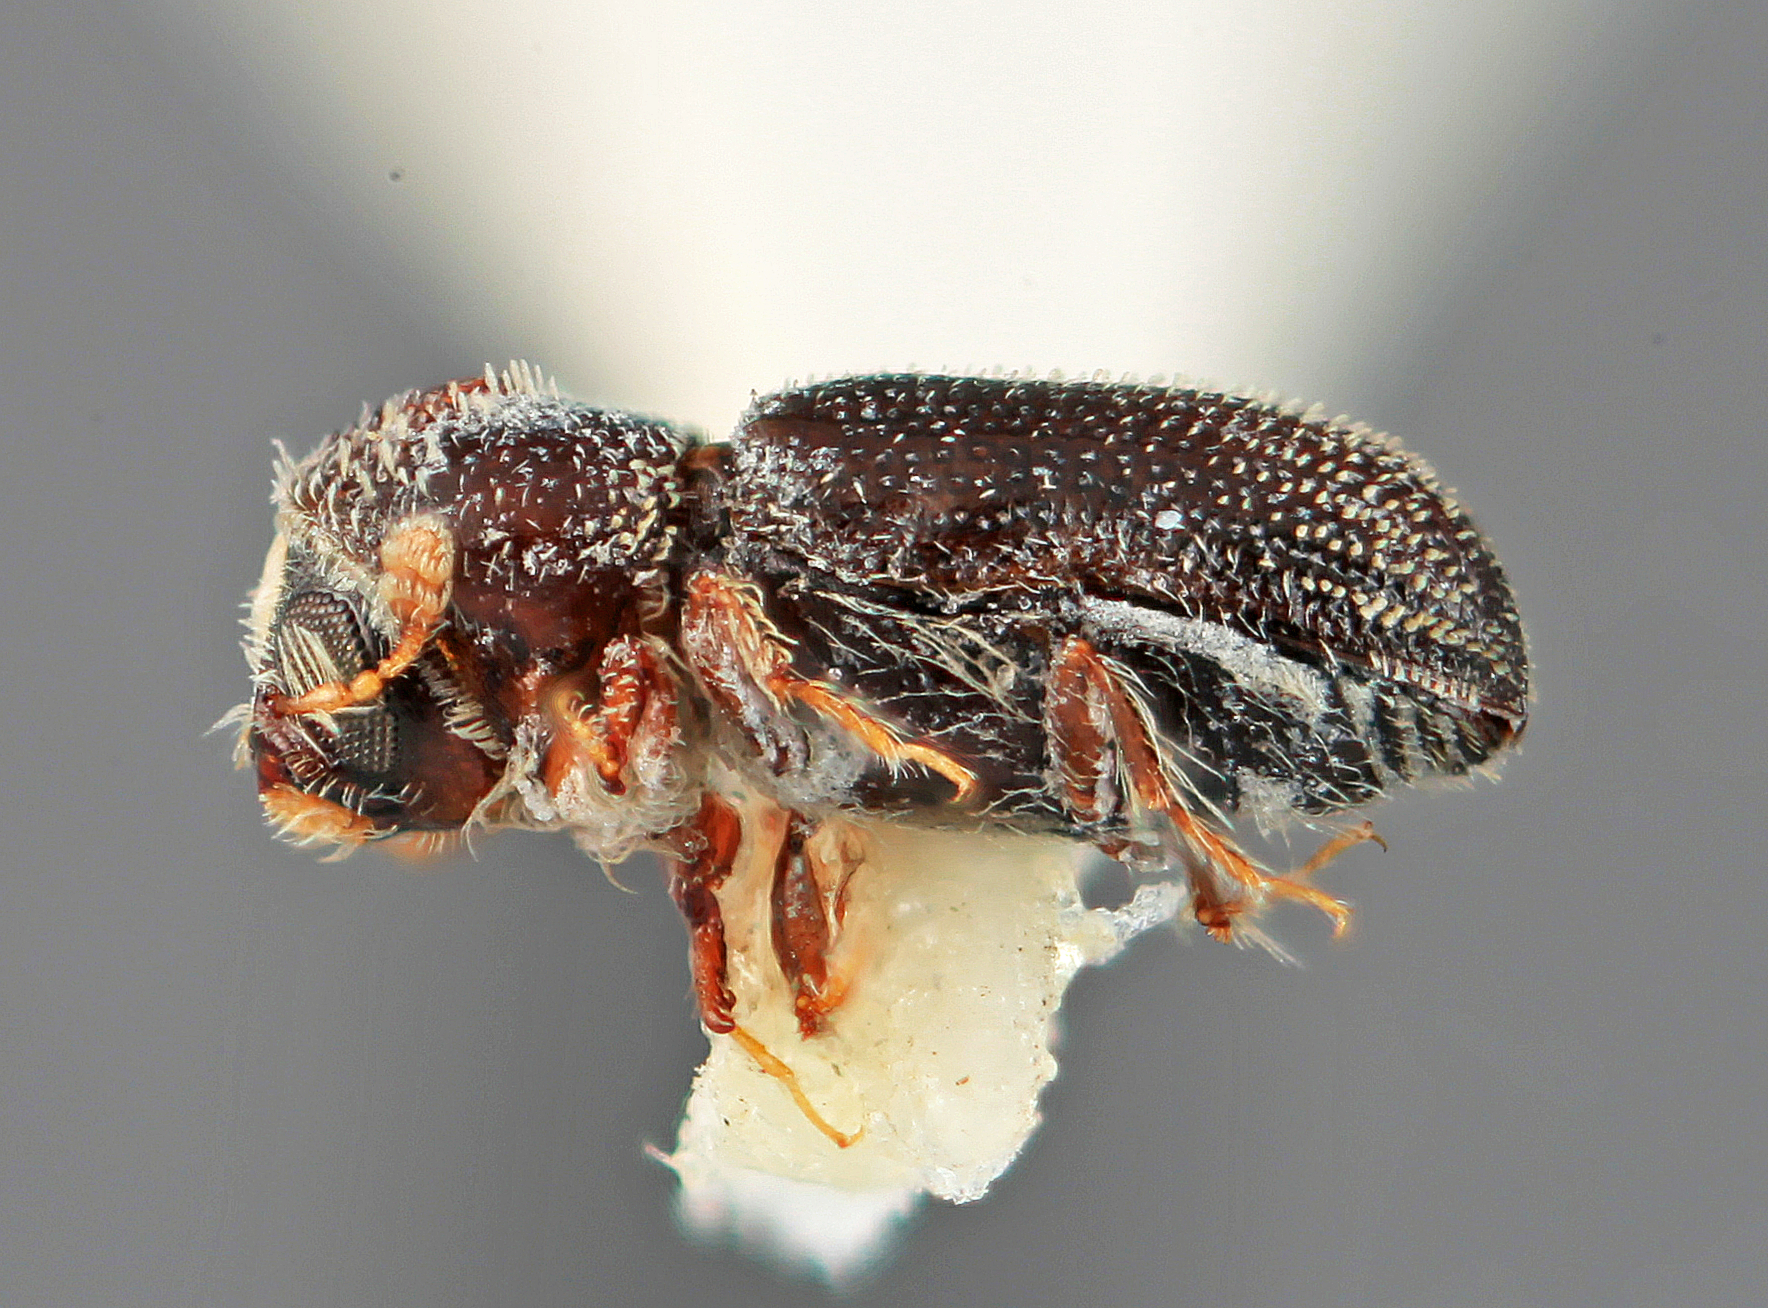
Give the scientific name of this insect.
Pseudothysanoes verticillus
